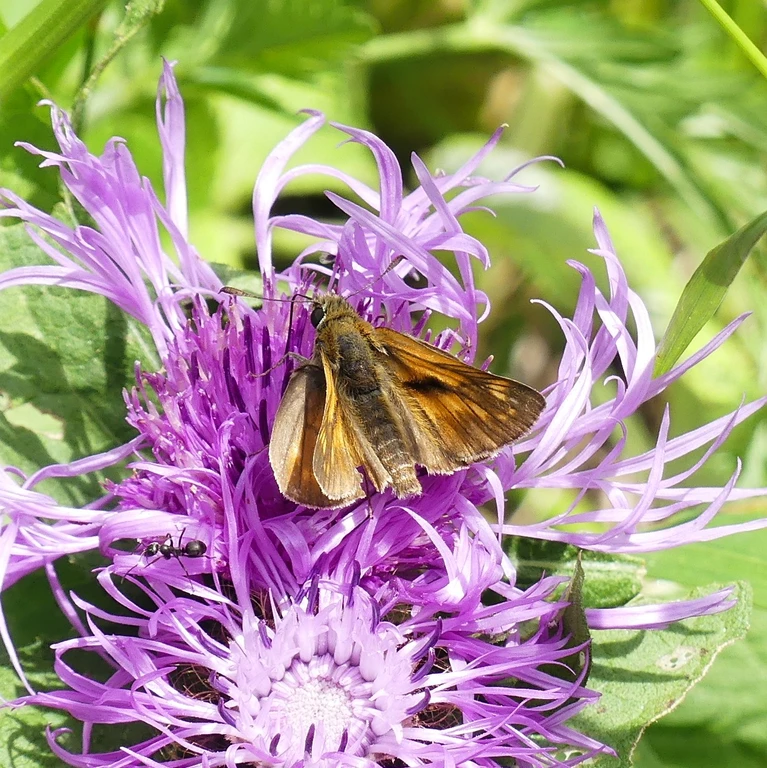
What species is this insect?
Ochlodes sylvanus (also Ochlodes venata)
